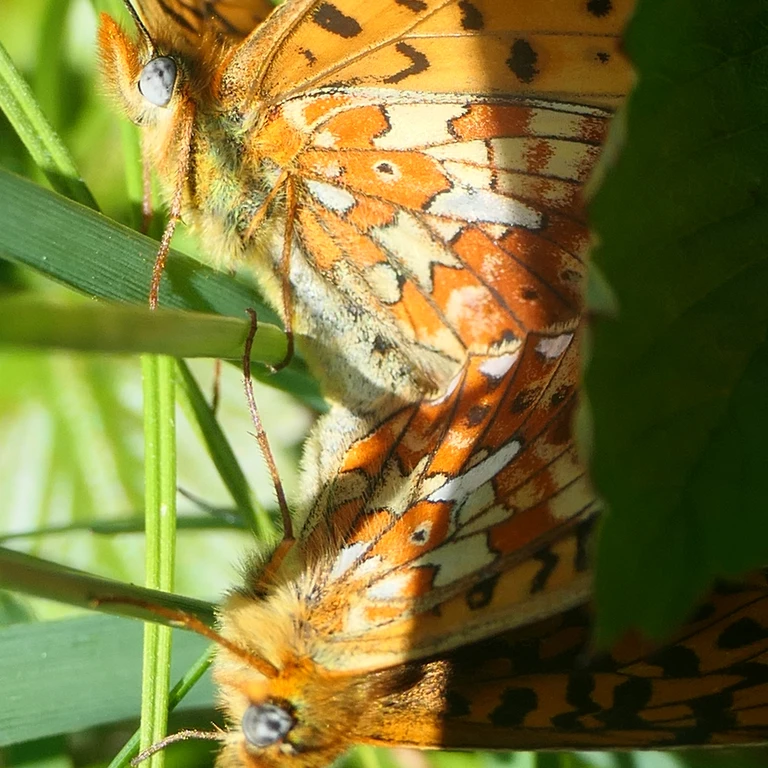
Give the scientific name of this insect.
Boloria euphrosyne (also Clossiana euphrosyne)
